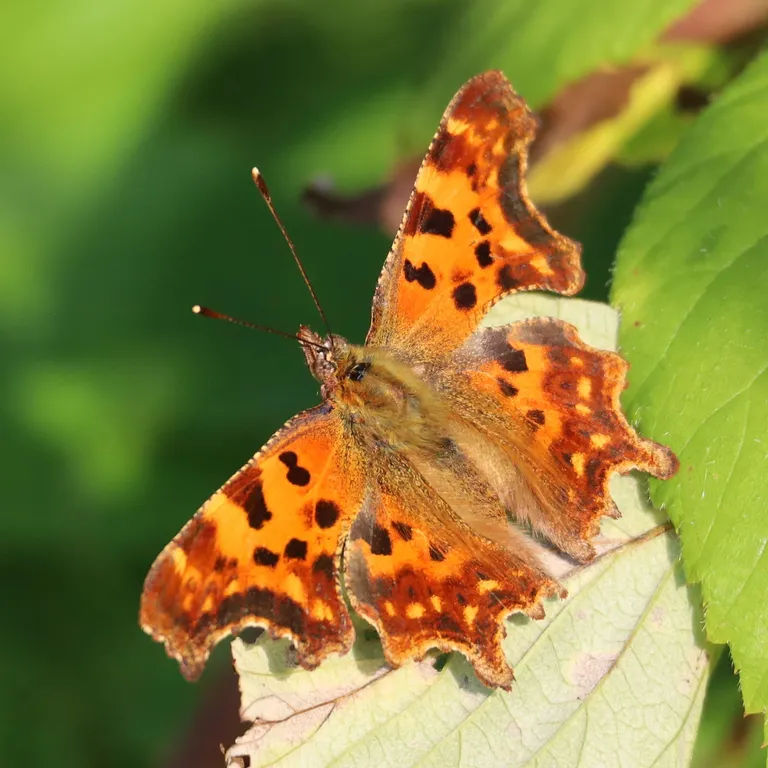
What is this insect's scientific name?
Polygonia c-album
